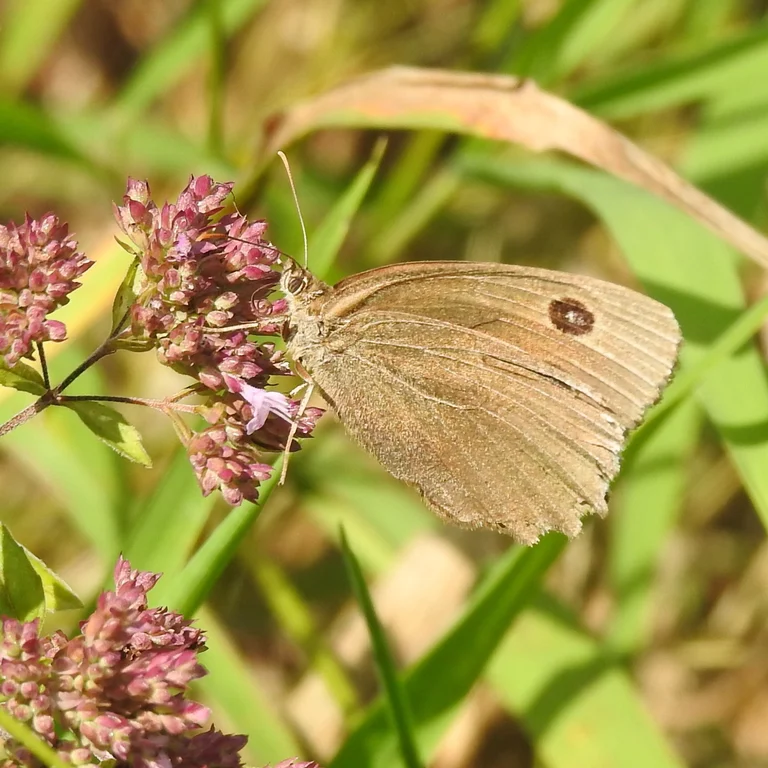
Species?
Minois dryas
